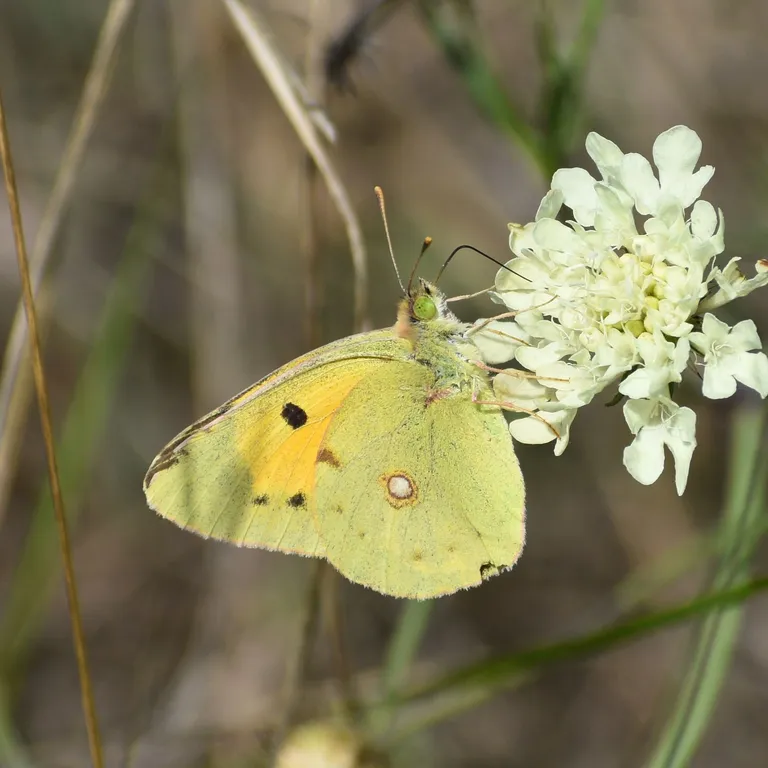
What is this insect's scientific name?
Colias croceus
